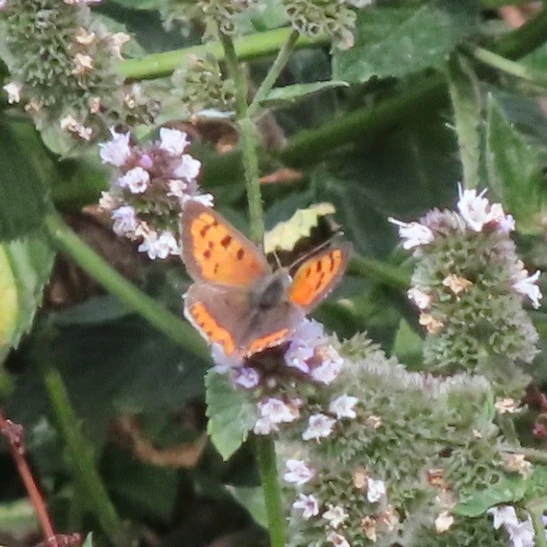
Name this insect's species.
Lycaena phlaeas
